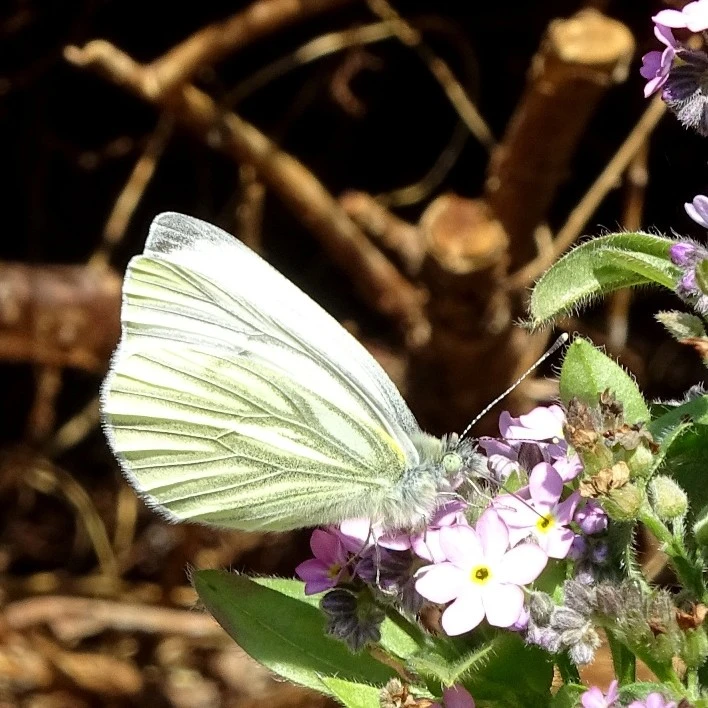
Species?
Pieris napi
